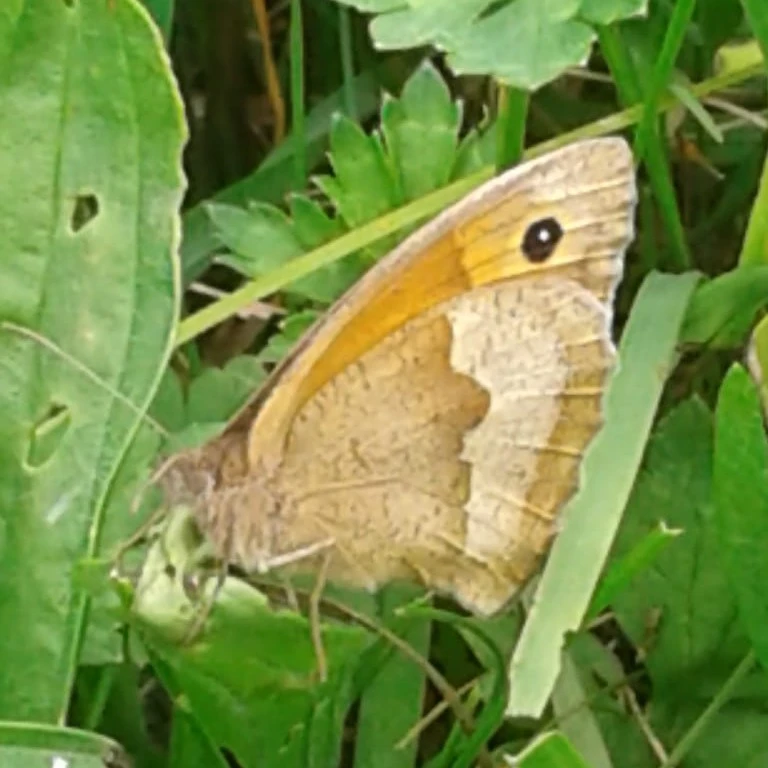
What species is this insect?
Maniola jurtina
